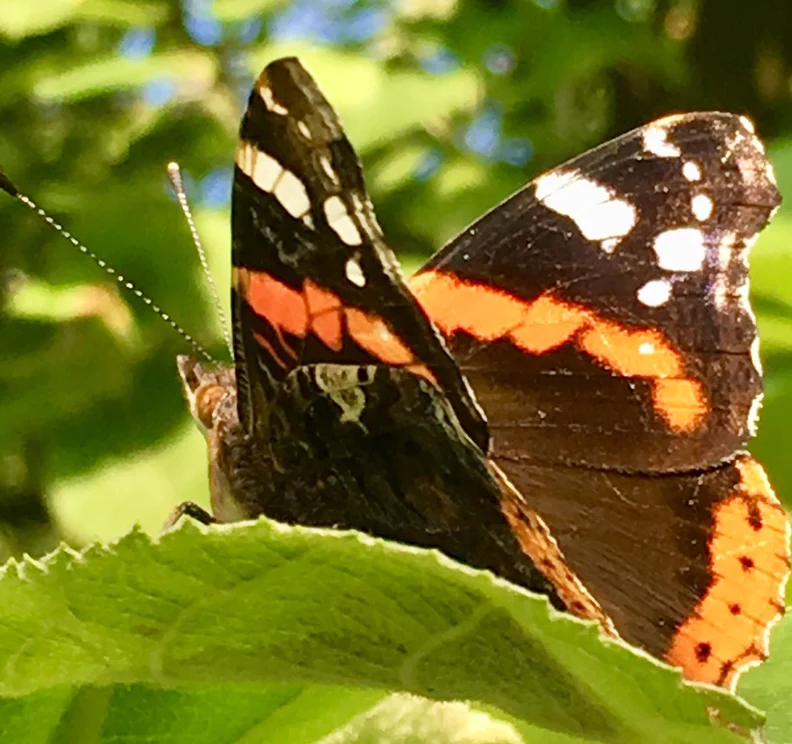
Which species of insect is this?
Vanessa atalanta
